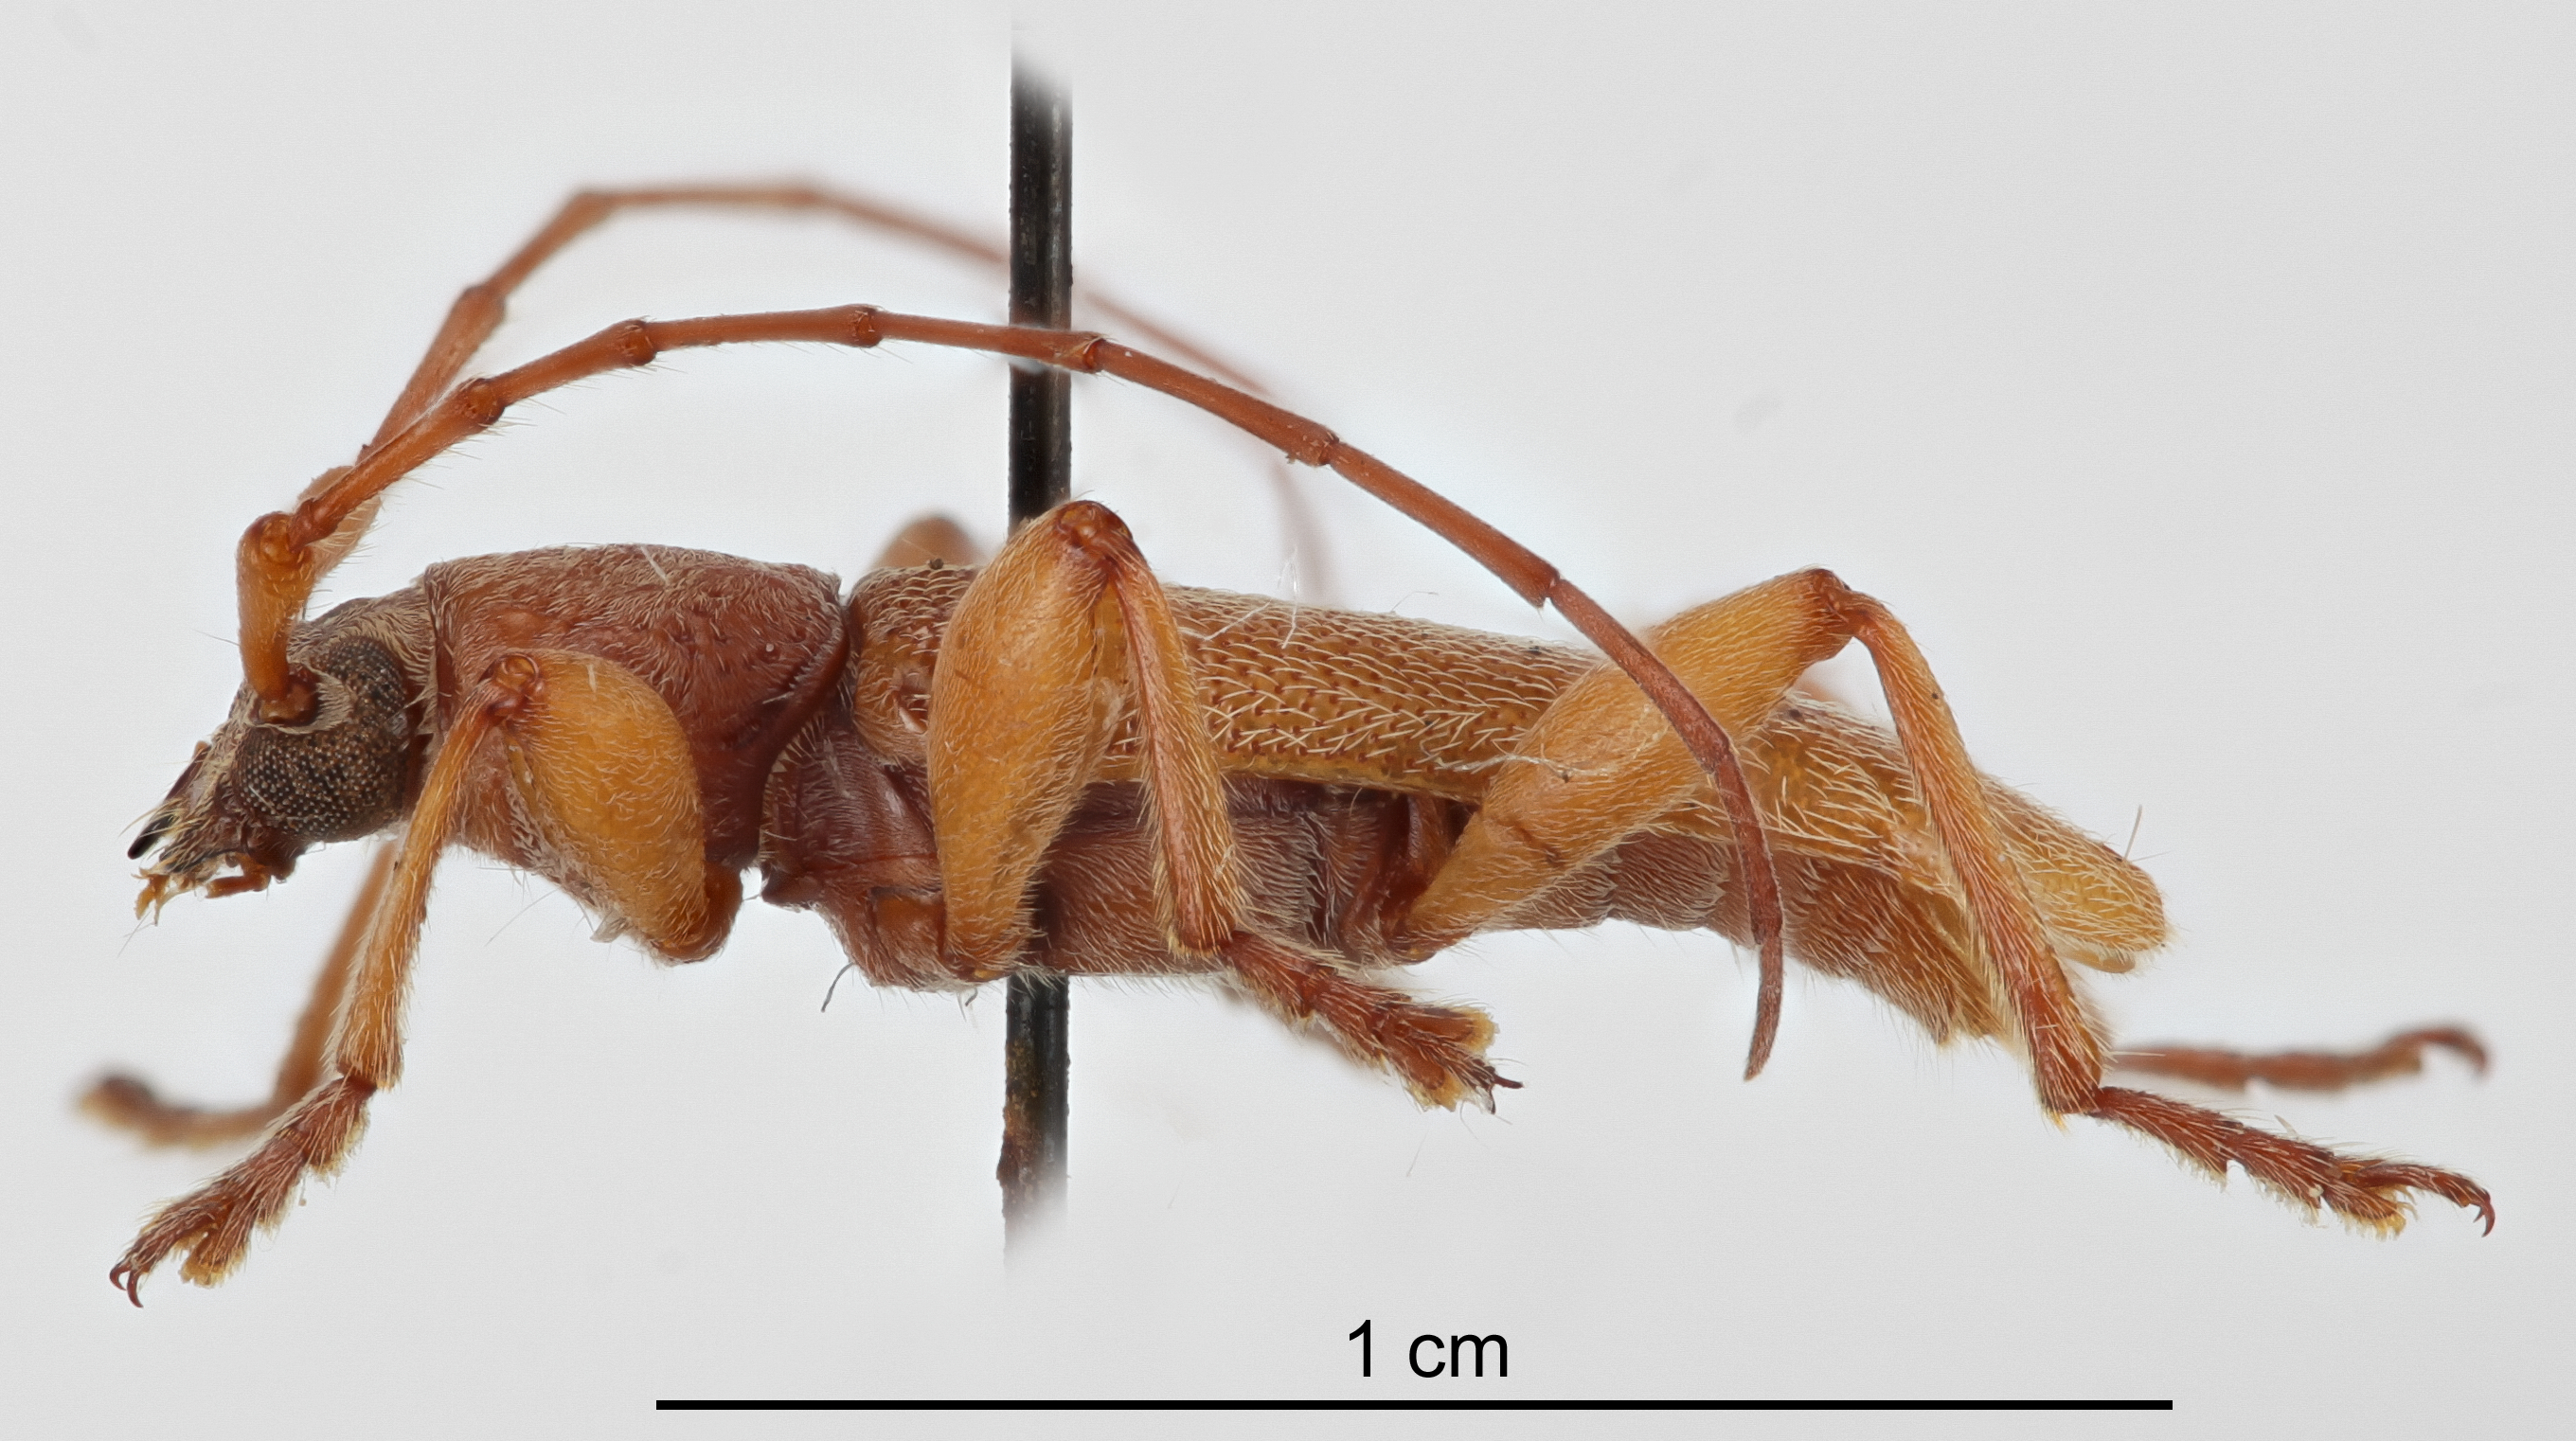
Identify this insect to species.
Ceresium unicolor
